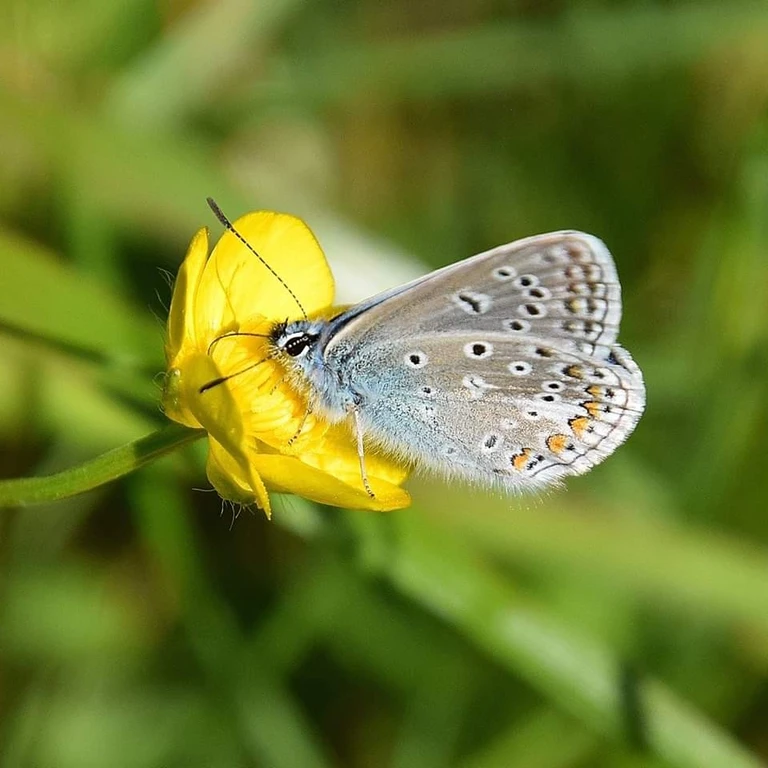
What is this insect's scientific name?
Polyommatus icarus
